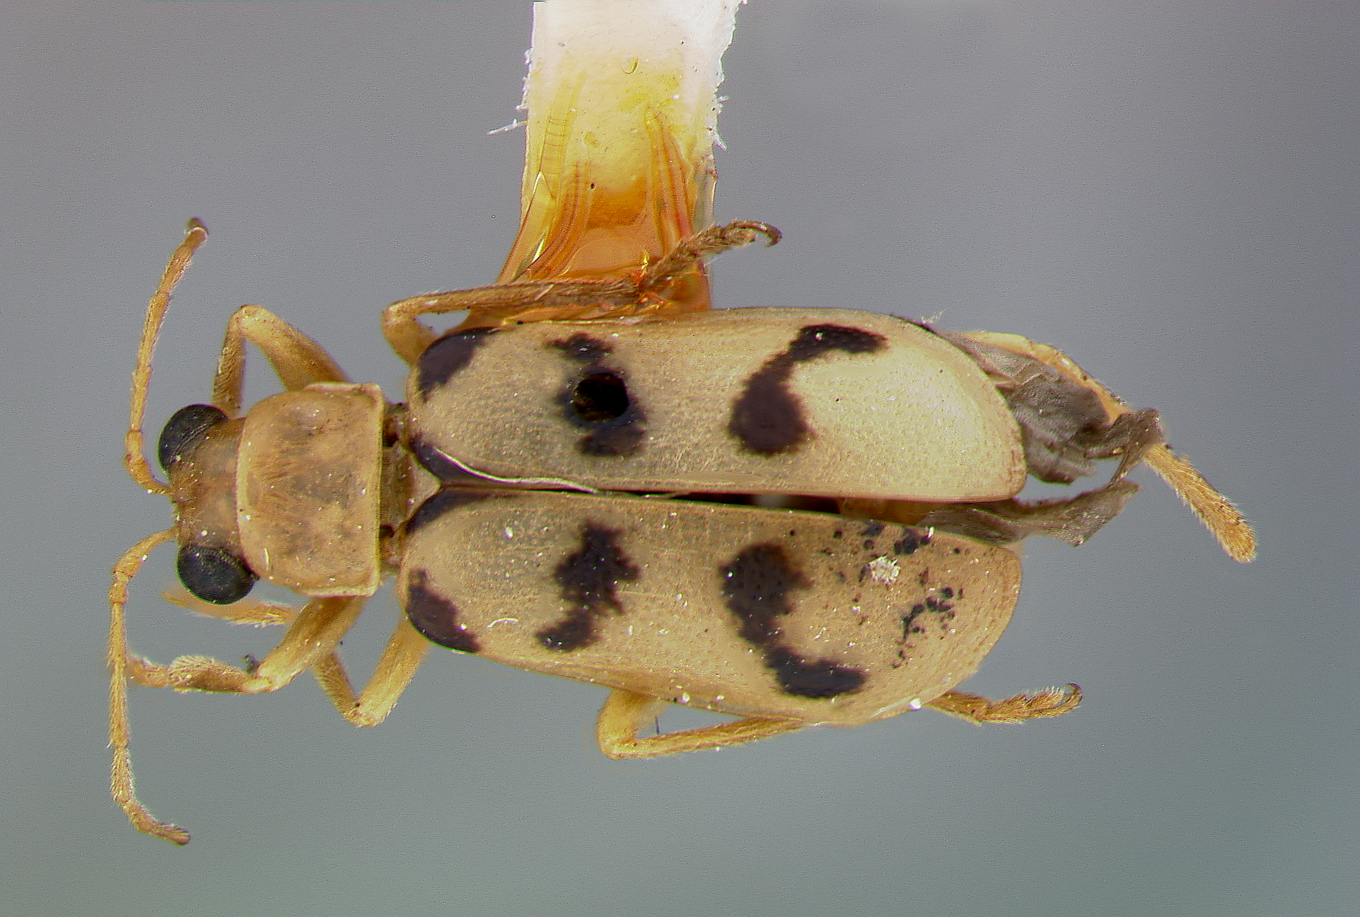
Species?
Neobrotica meridensis
